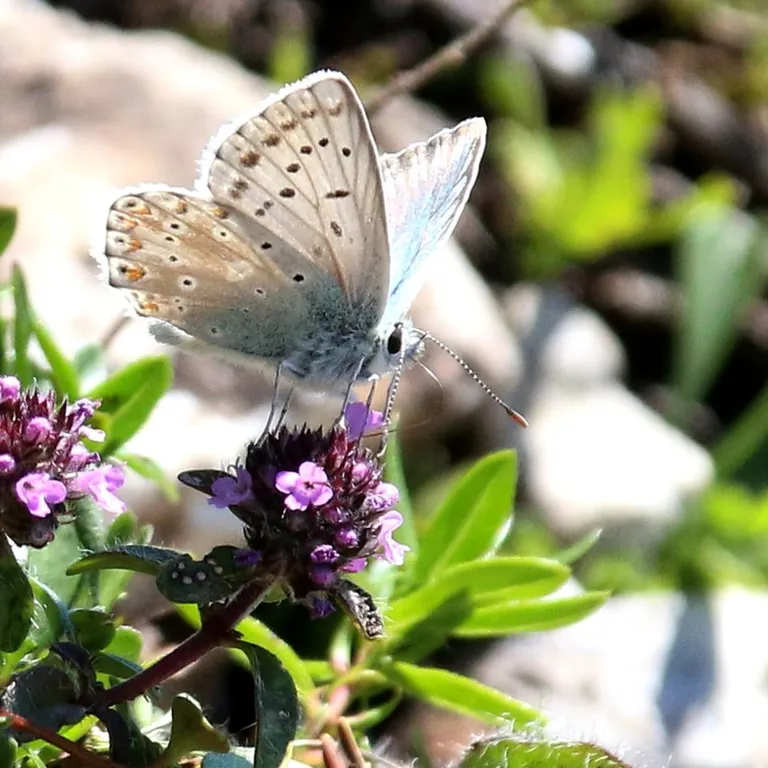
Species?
Lysandra coridon
